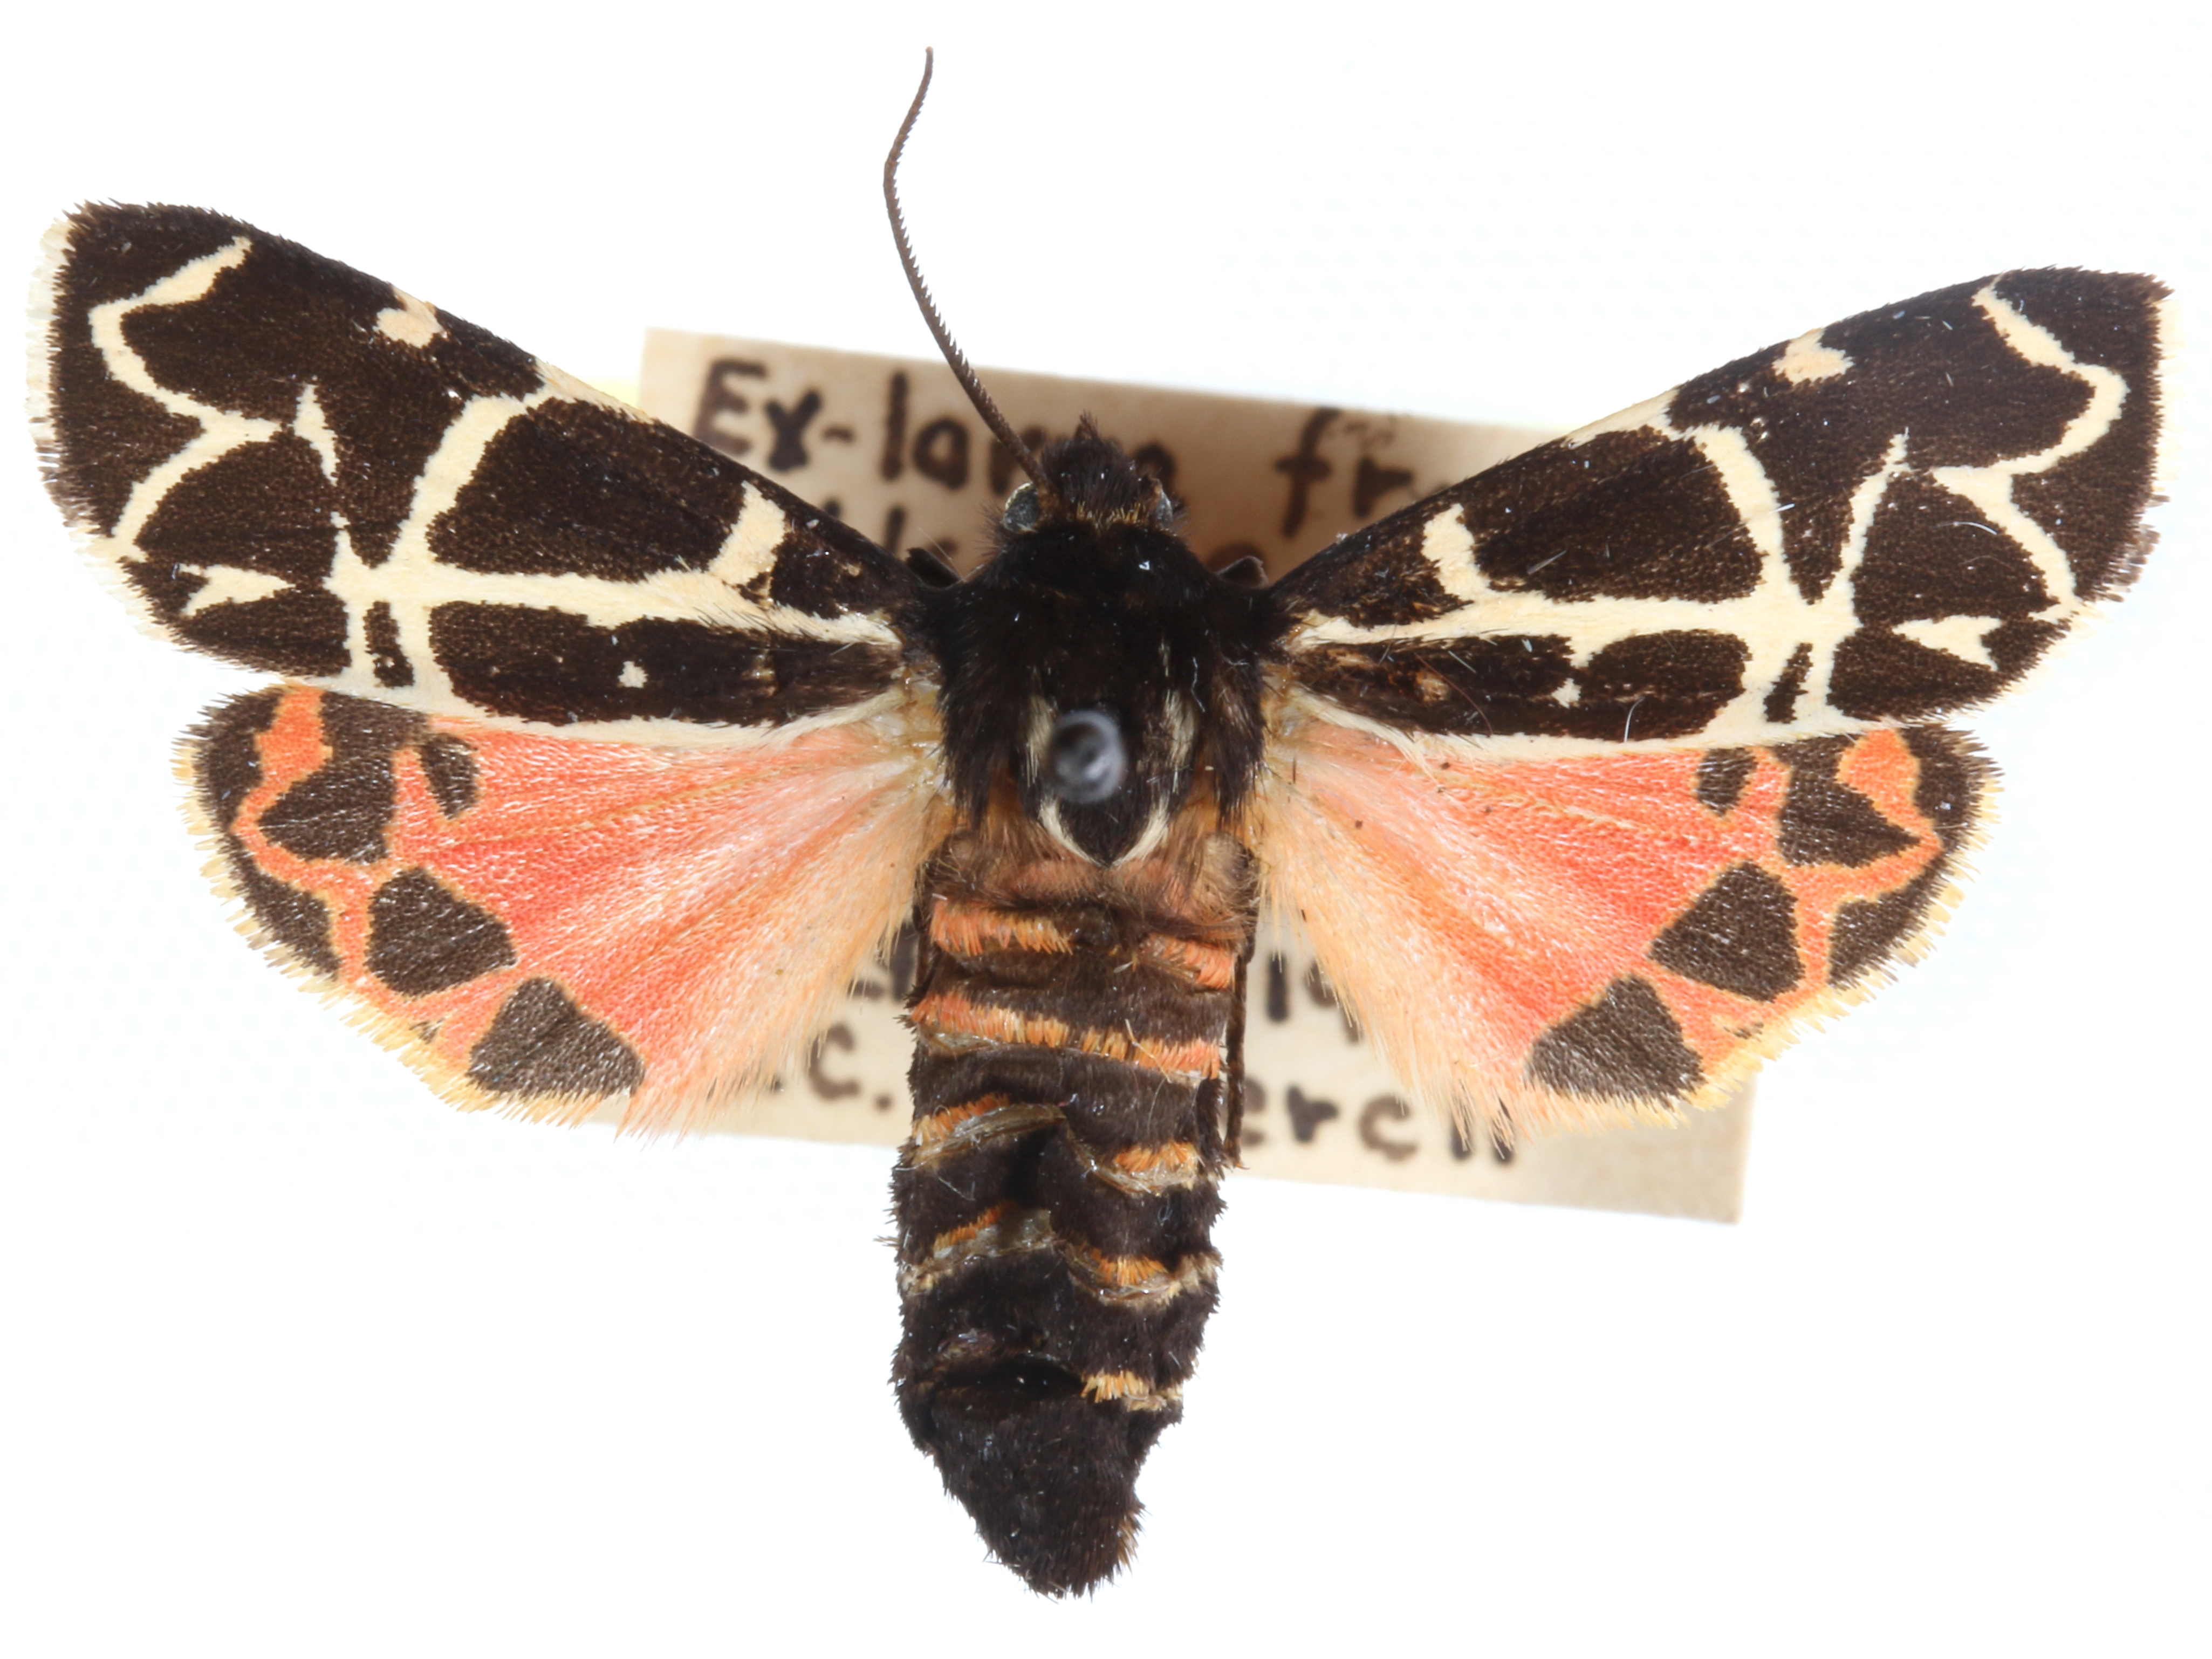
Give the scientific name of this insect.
Grammia ursina
